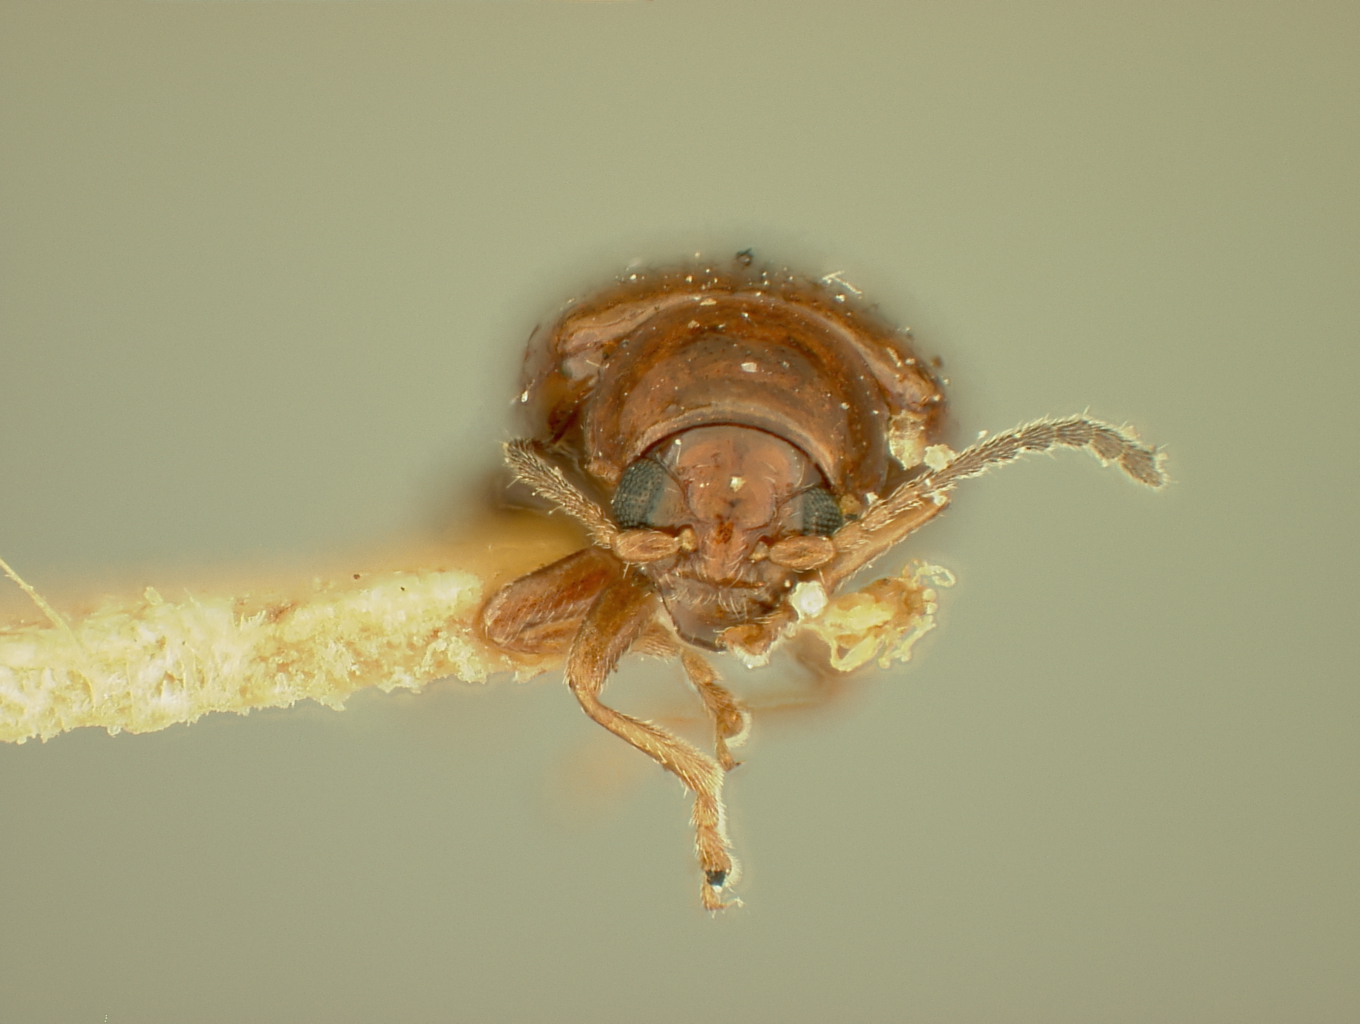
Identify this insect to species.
Aphthona inornata
